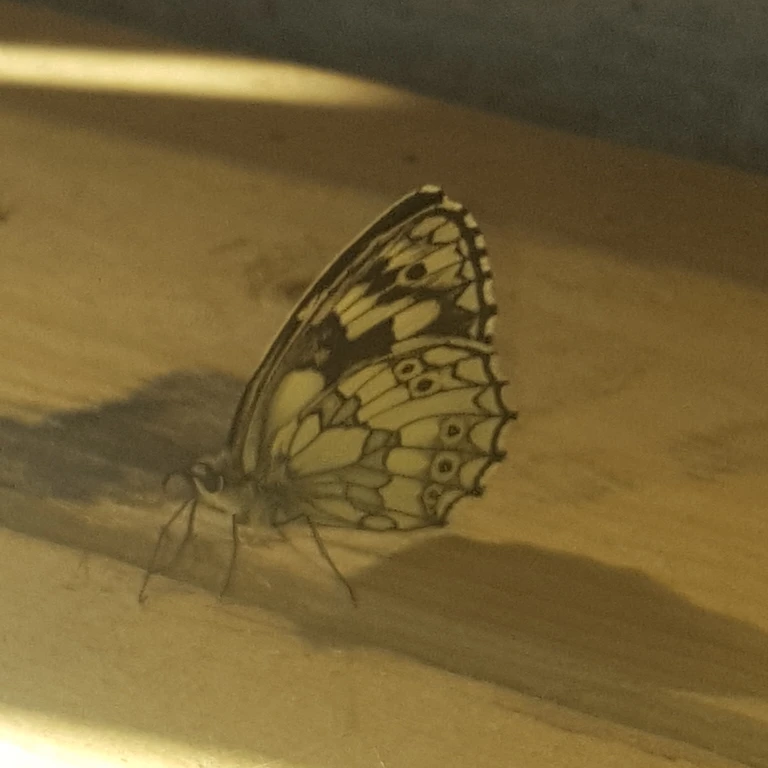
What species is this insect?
Melanargia galathea
